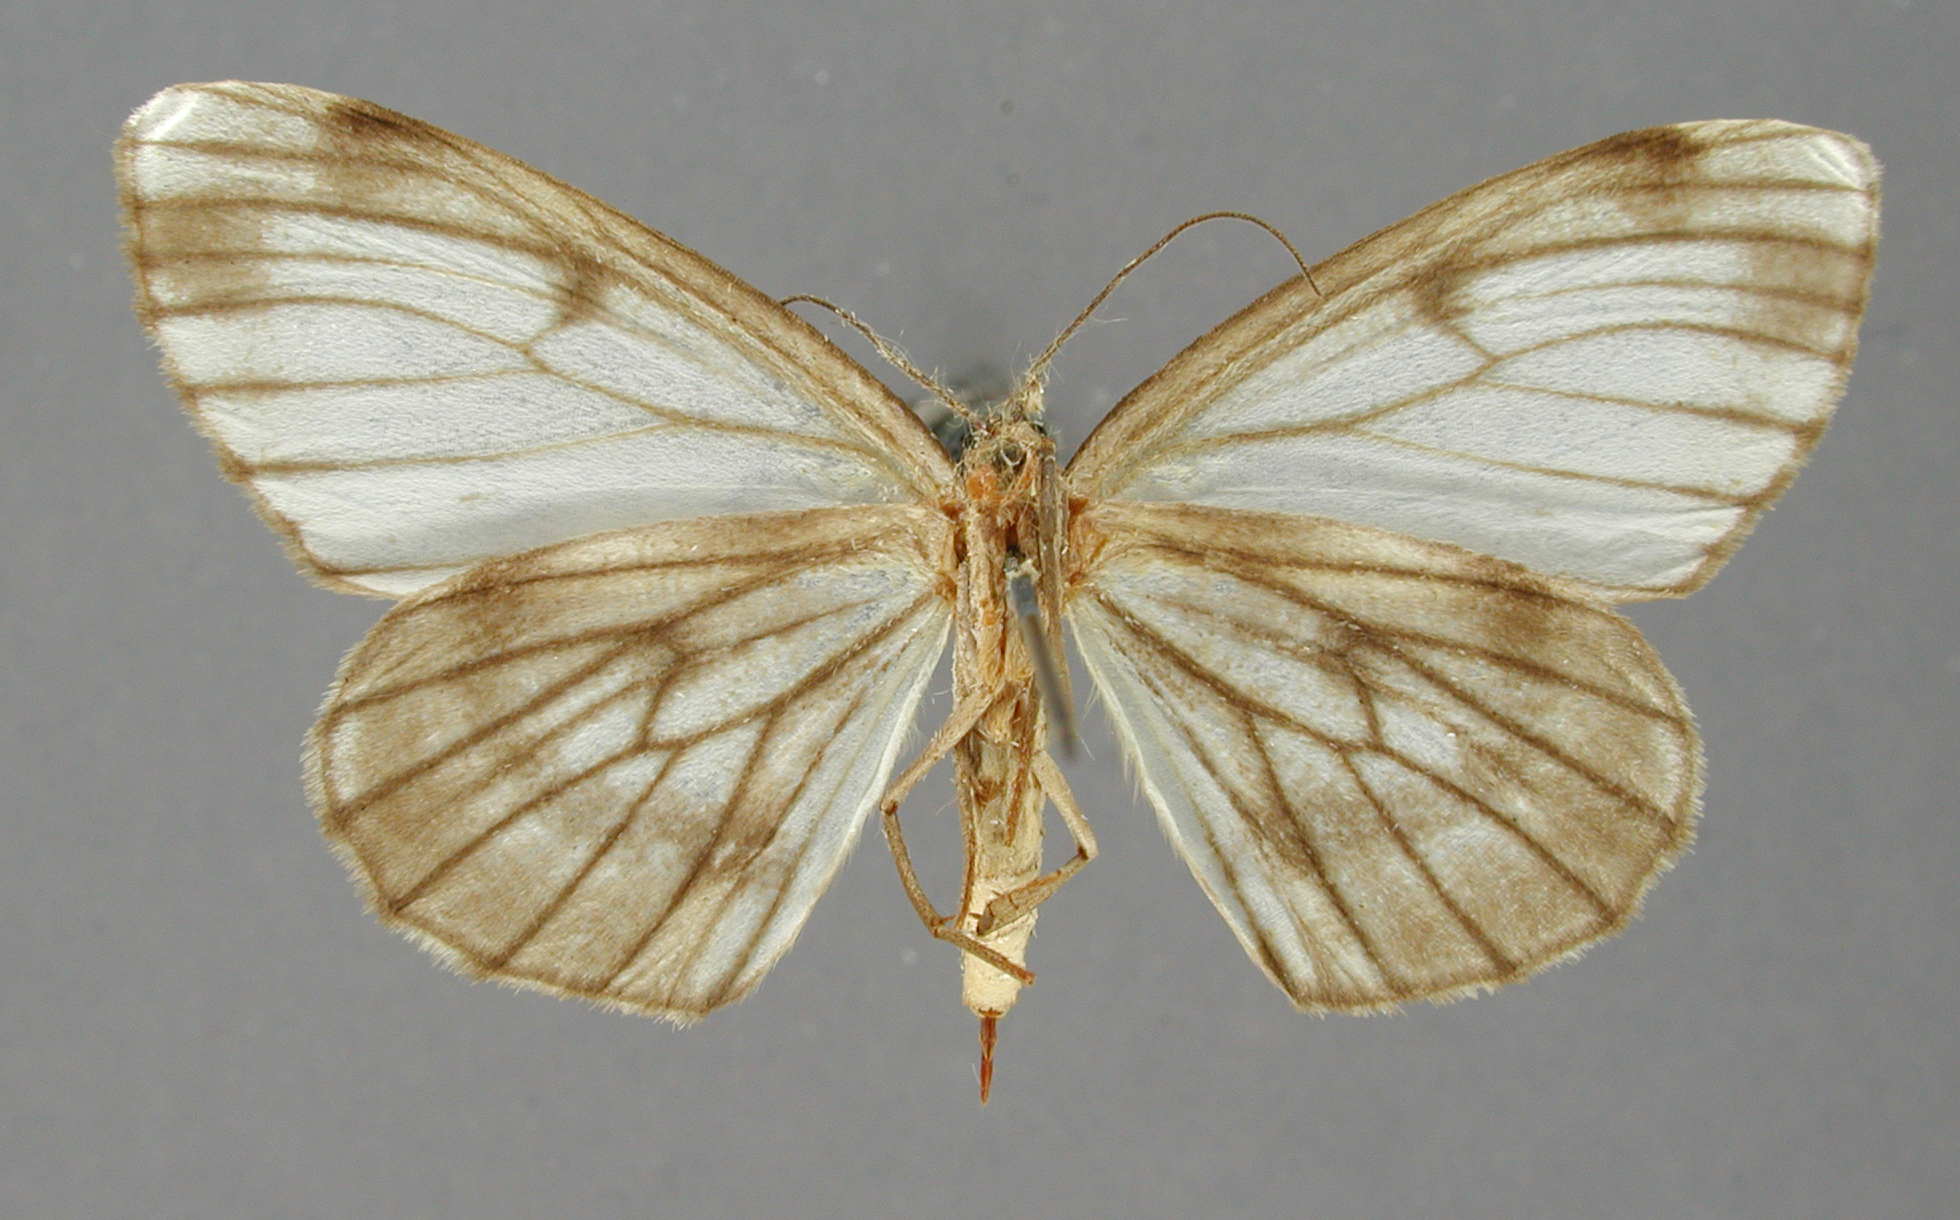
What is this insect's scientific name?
Nipteria nubetincta
